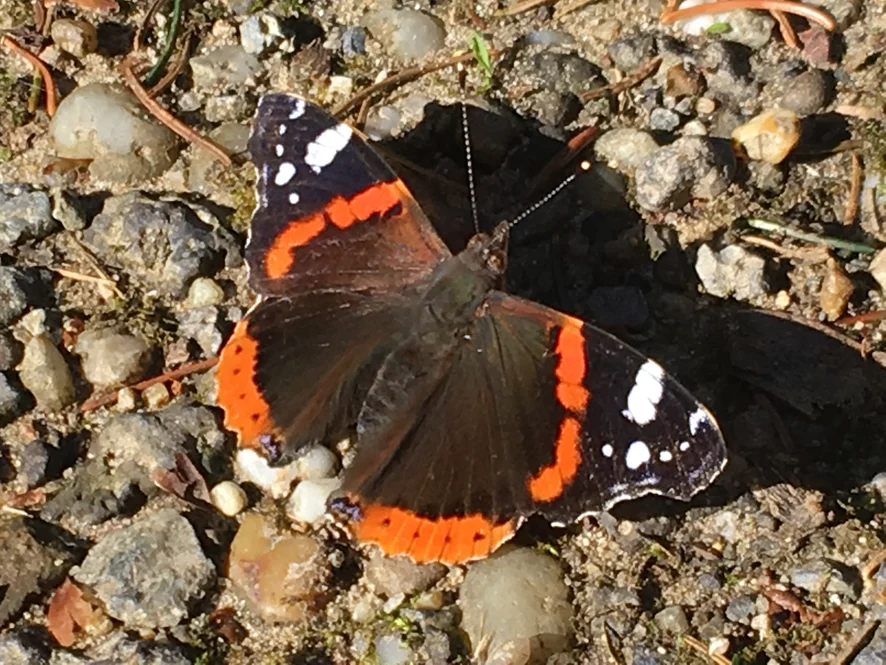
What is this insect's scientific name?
Vanessa atalanta
